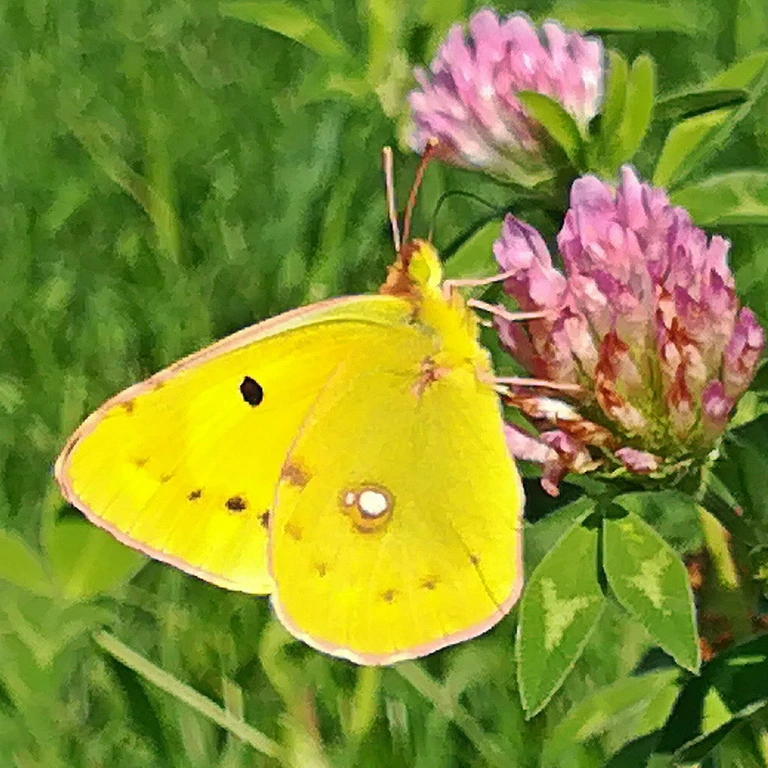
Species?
Colias croceus
